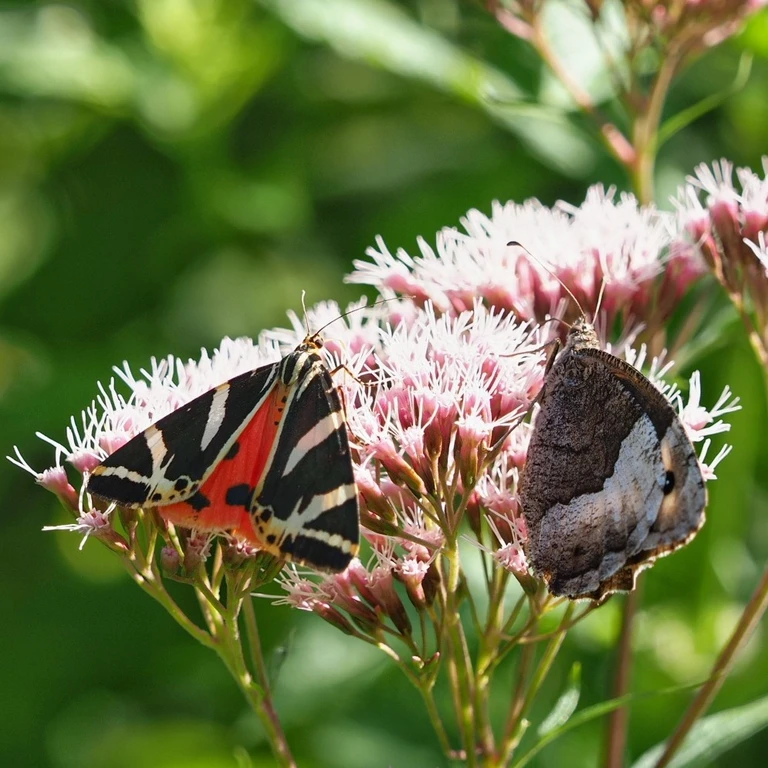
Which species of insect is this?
Euplagia quadripunctaria
